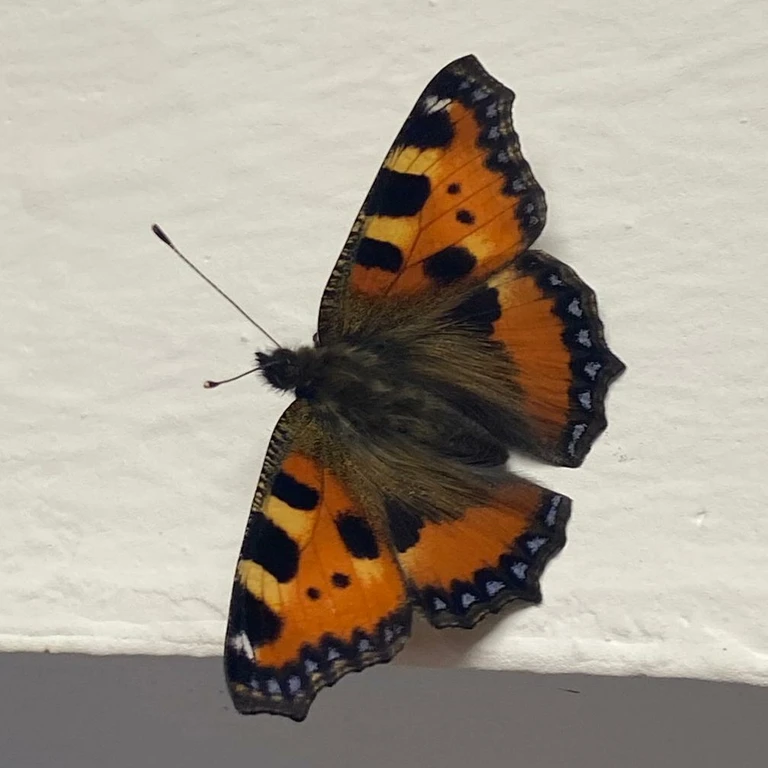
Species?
Aglais urticae
